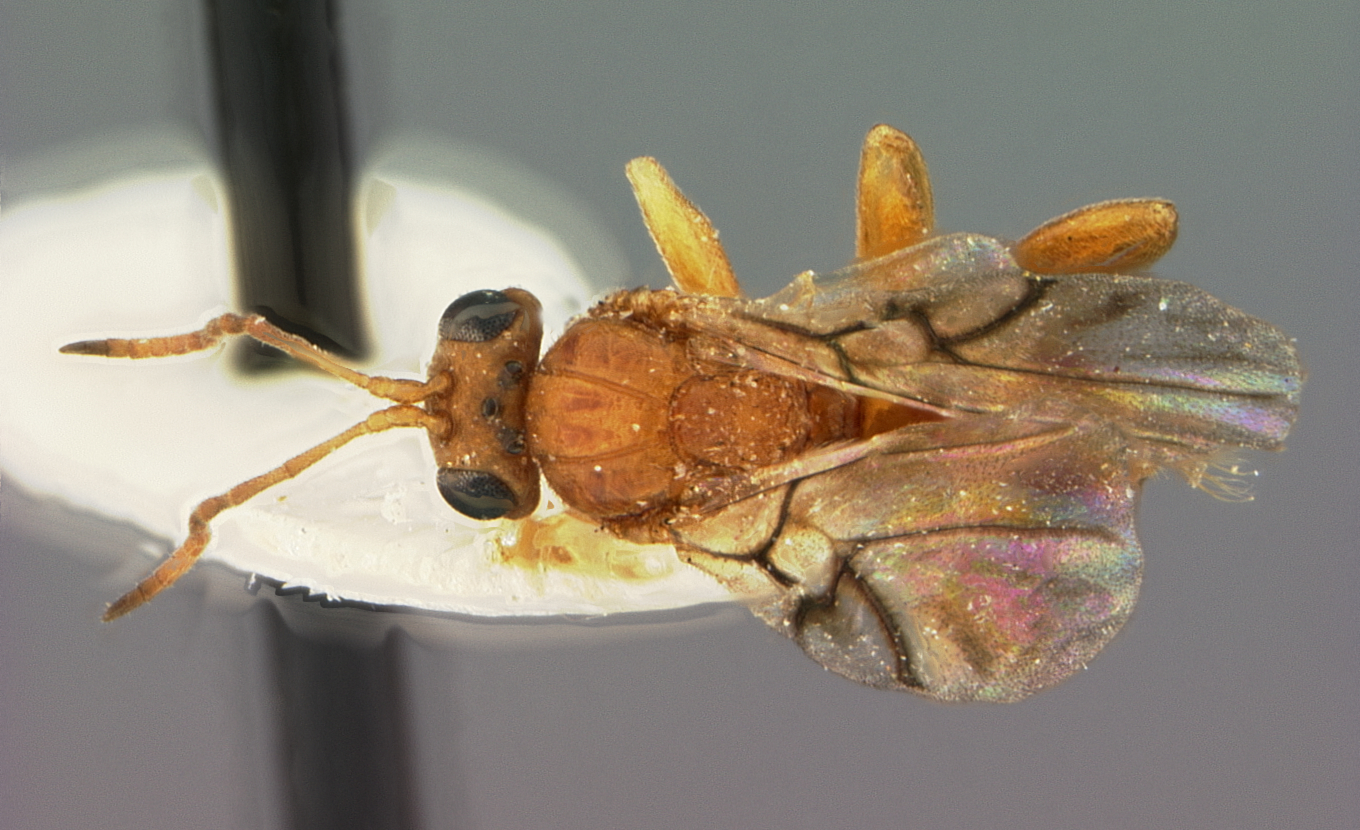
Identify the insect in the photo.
Antron madera
